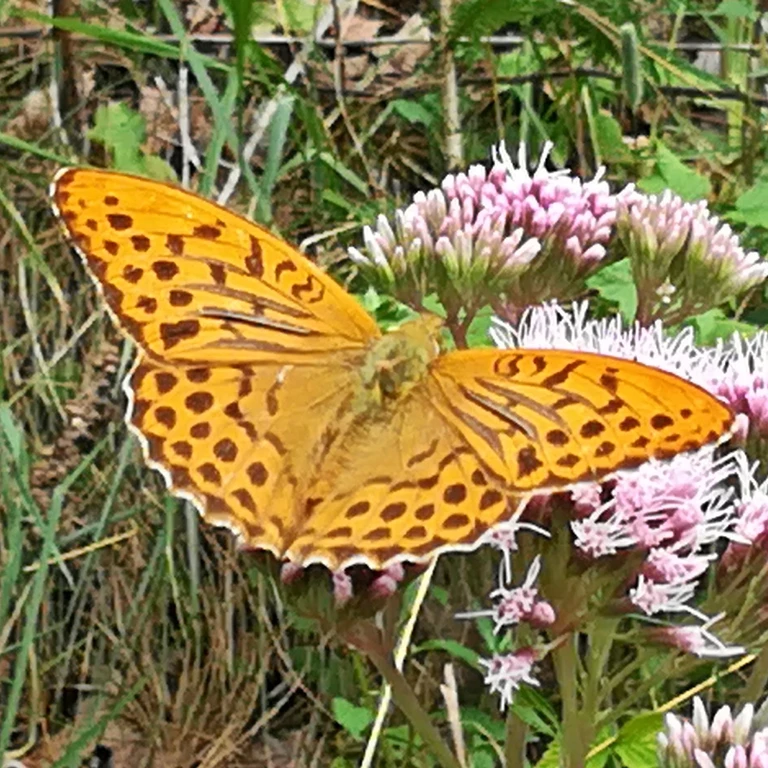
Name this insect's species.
Argynnis paphia
